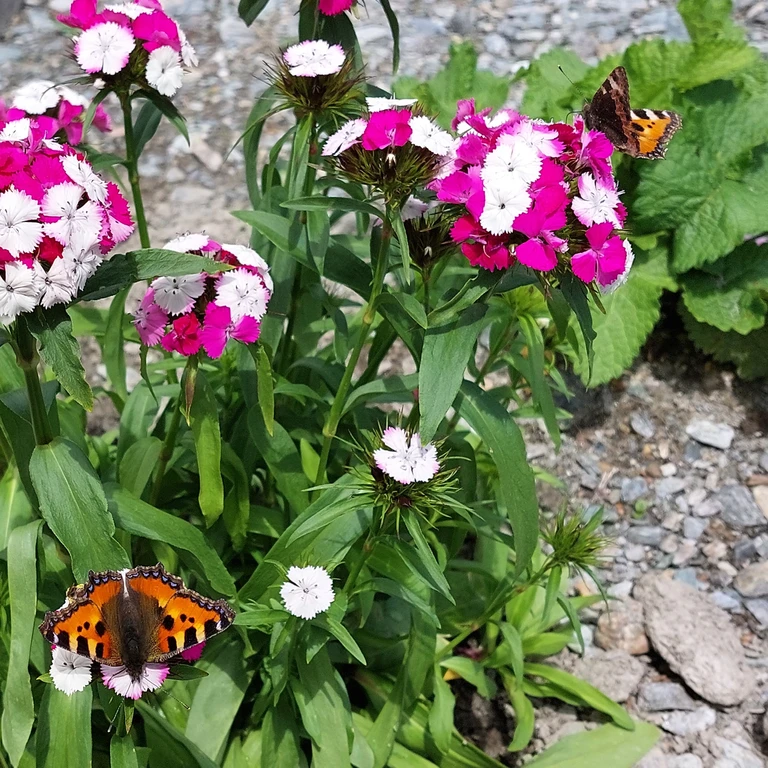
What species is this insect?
Aglais urticae
